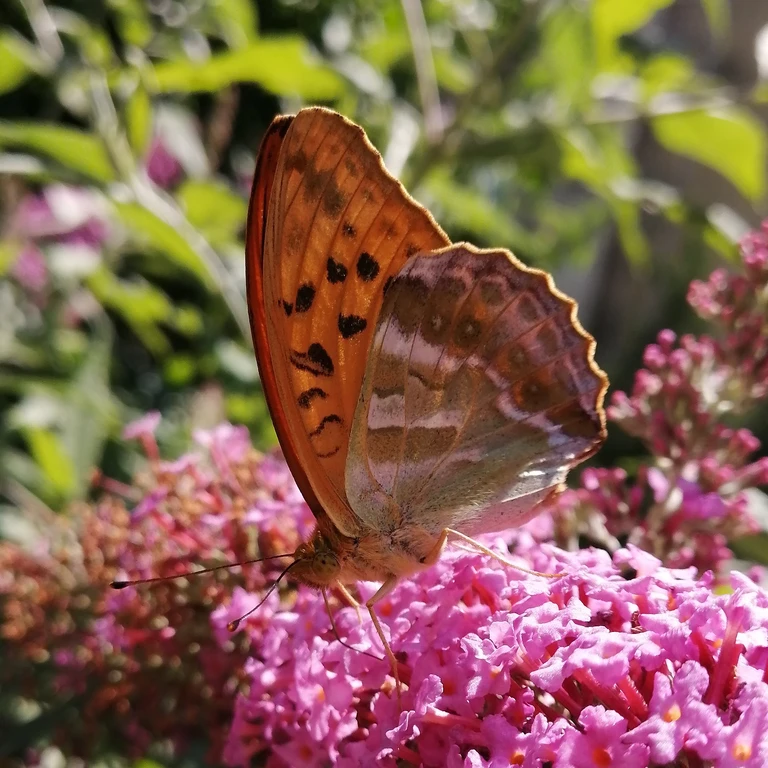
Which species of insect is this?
Argynnis paphia
